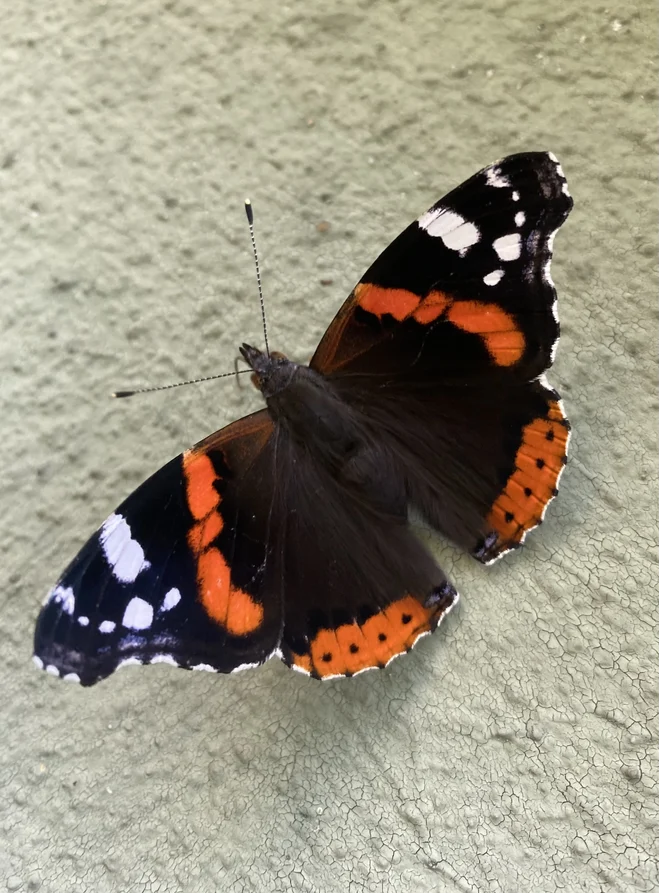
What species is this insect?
Vanessa atalanta
